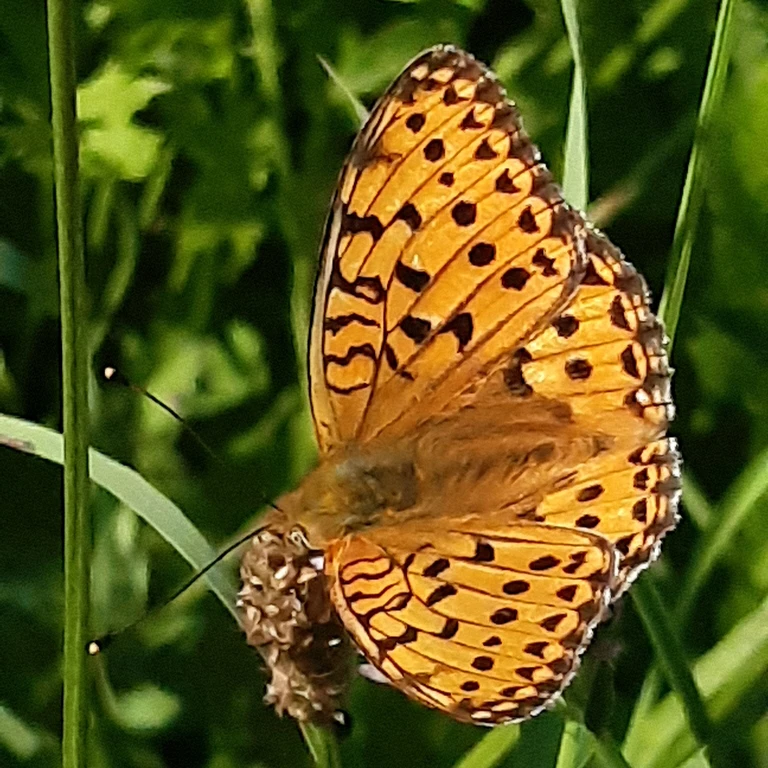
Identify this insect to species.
Speyeria aglaja
